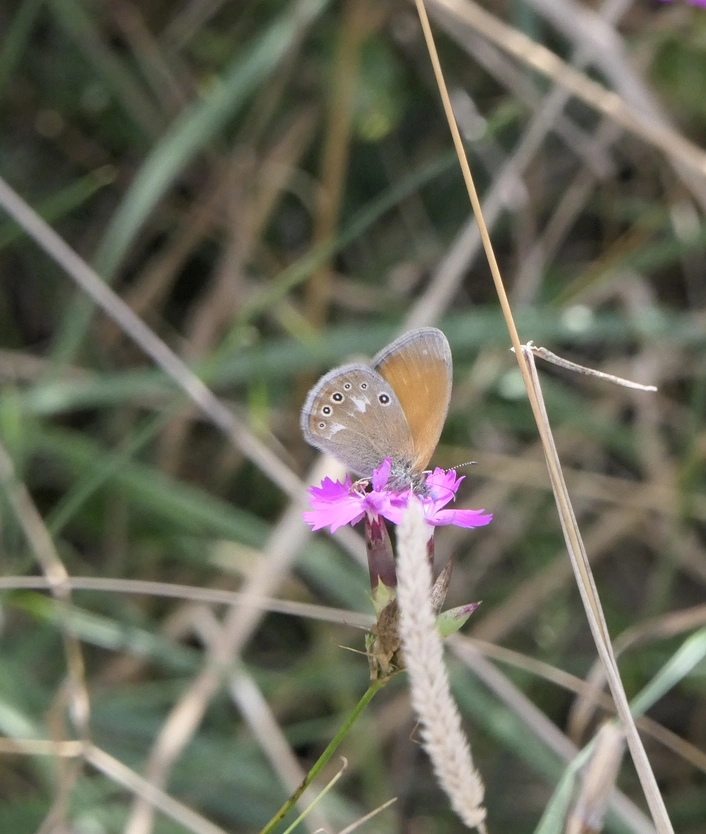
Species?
Coenonympha glycerion (also Coenonympha iphis)
